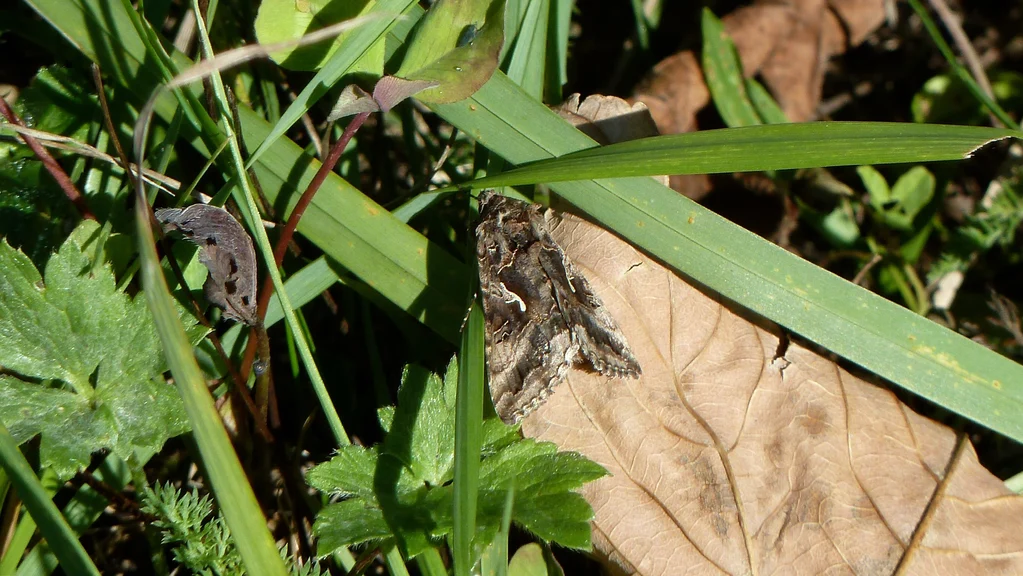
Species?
Autographa gamma
